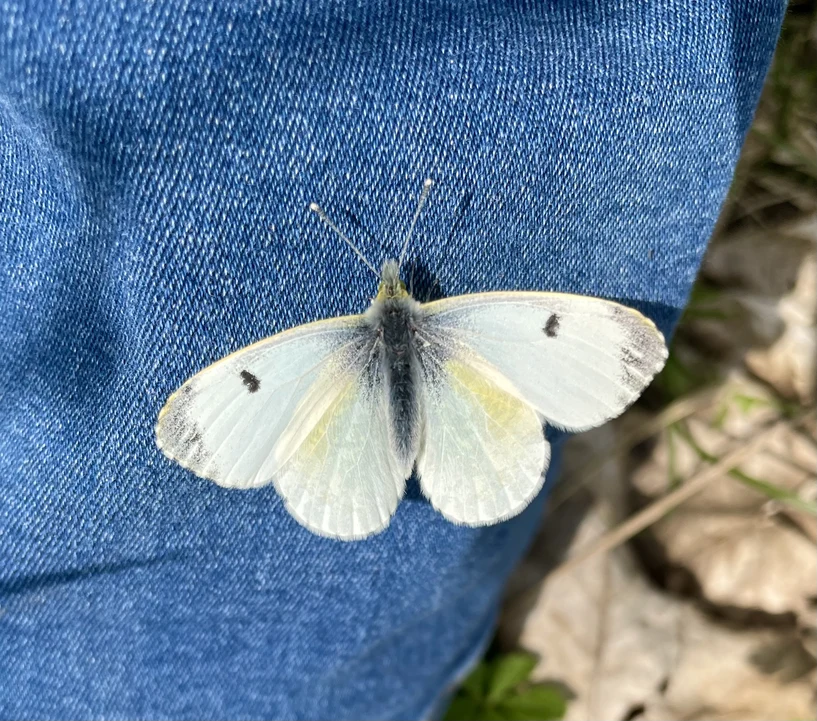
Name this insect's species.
Anthocharis cardamines
